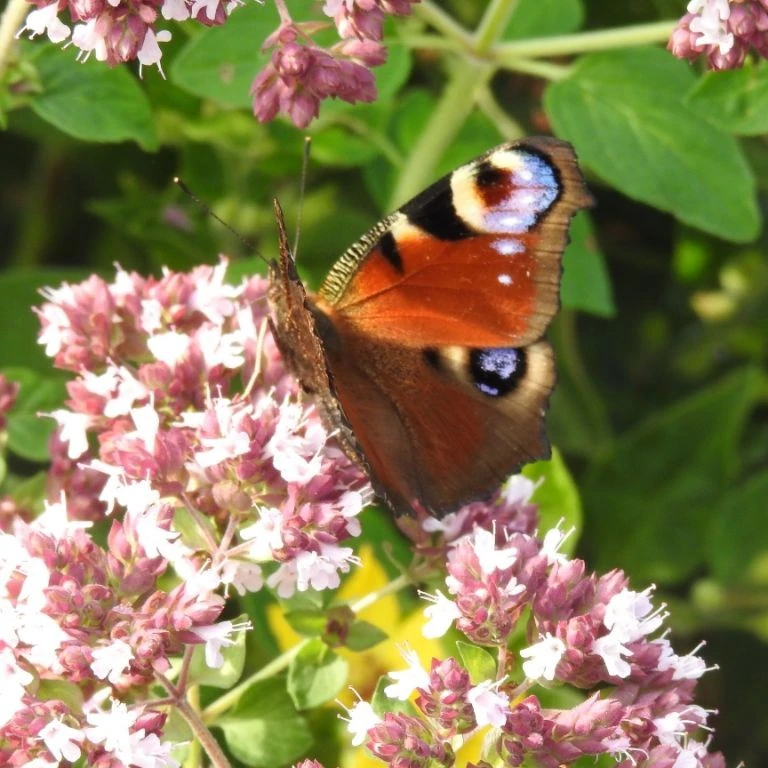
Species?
Aglais io
